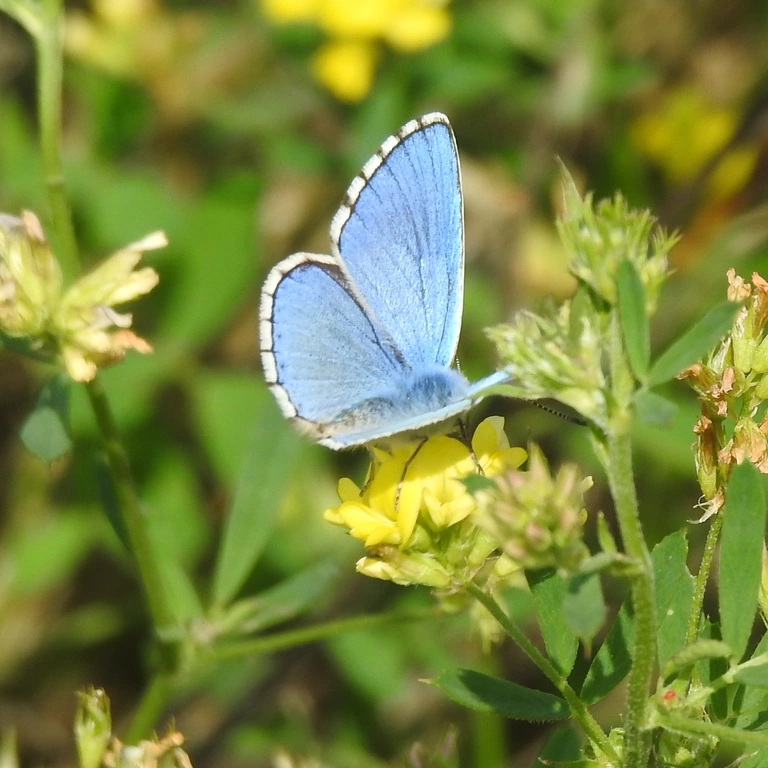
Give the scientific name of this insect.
Lysandra bellargus
